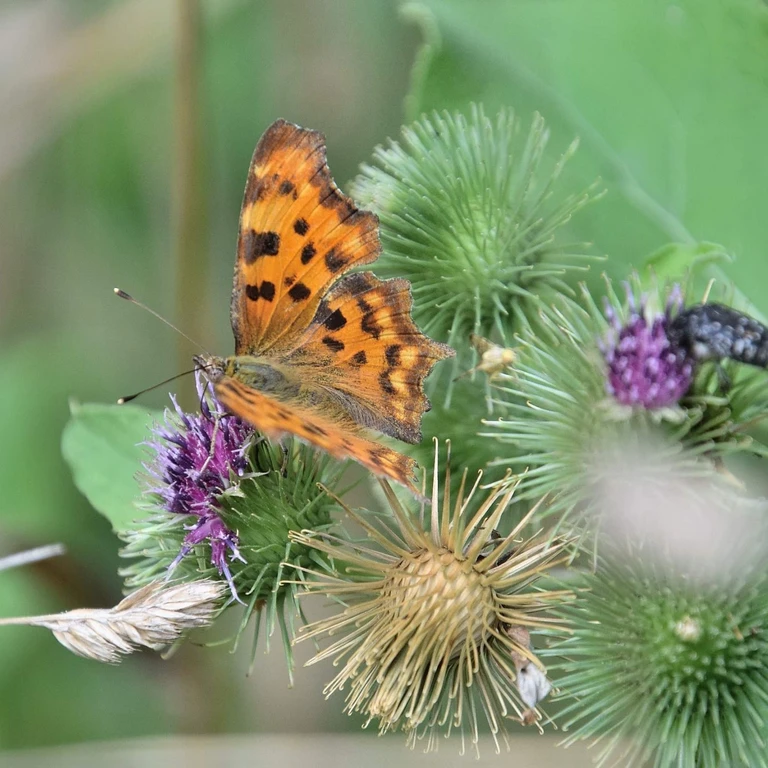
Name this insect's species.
Polygonia c-album
